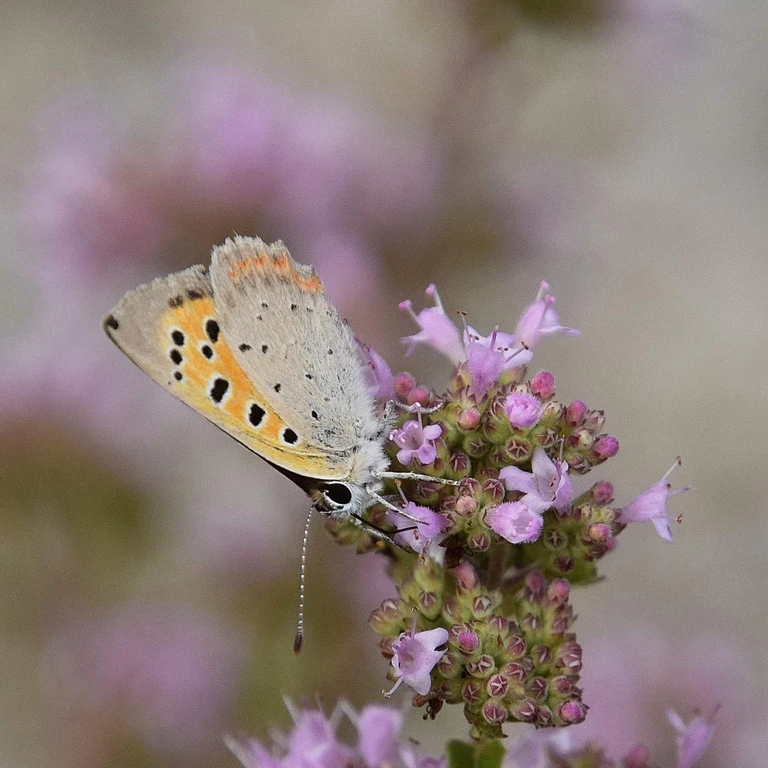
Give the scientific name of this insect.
Lycaena phlaeas
